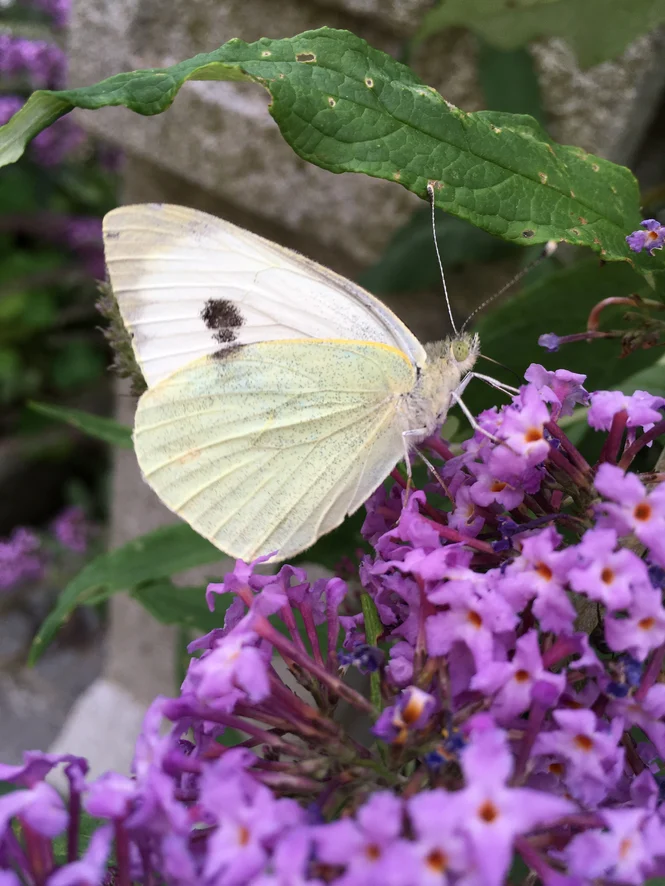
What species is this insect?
Pieris brassicae
